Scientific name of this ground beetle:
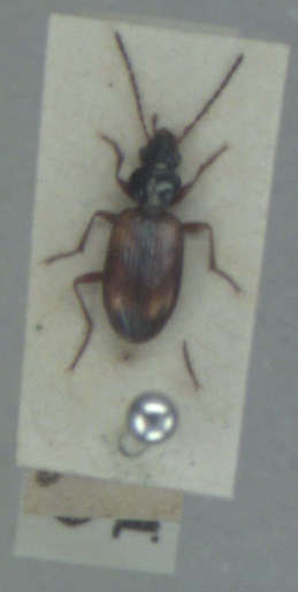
Bembidion saxatile
